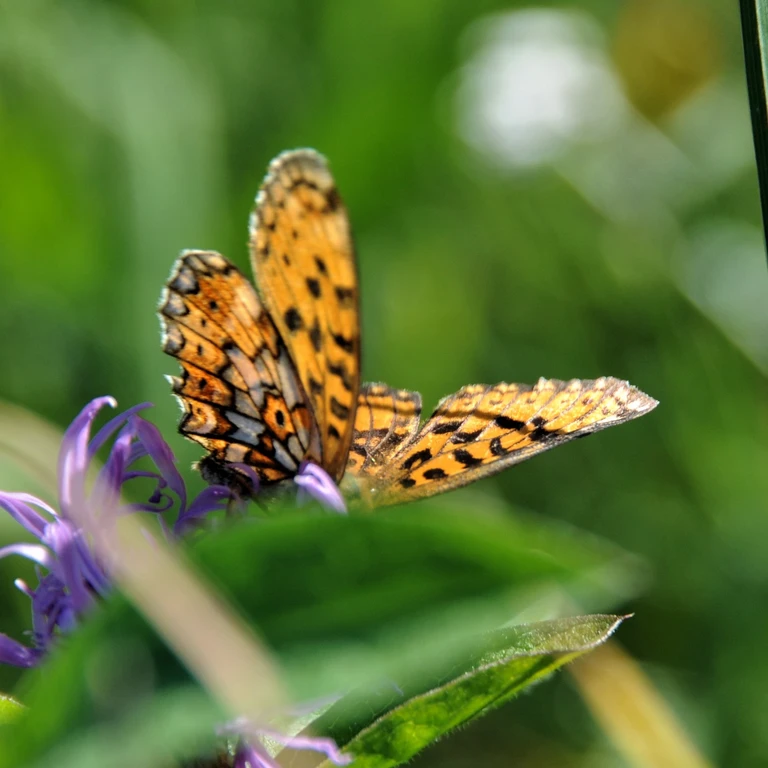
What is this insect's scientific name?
Boloria selene
